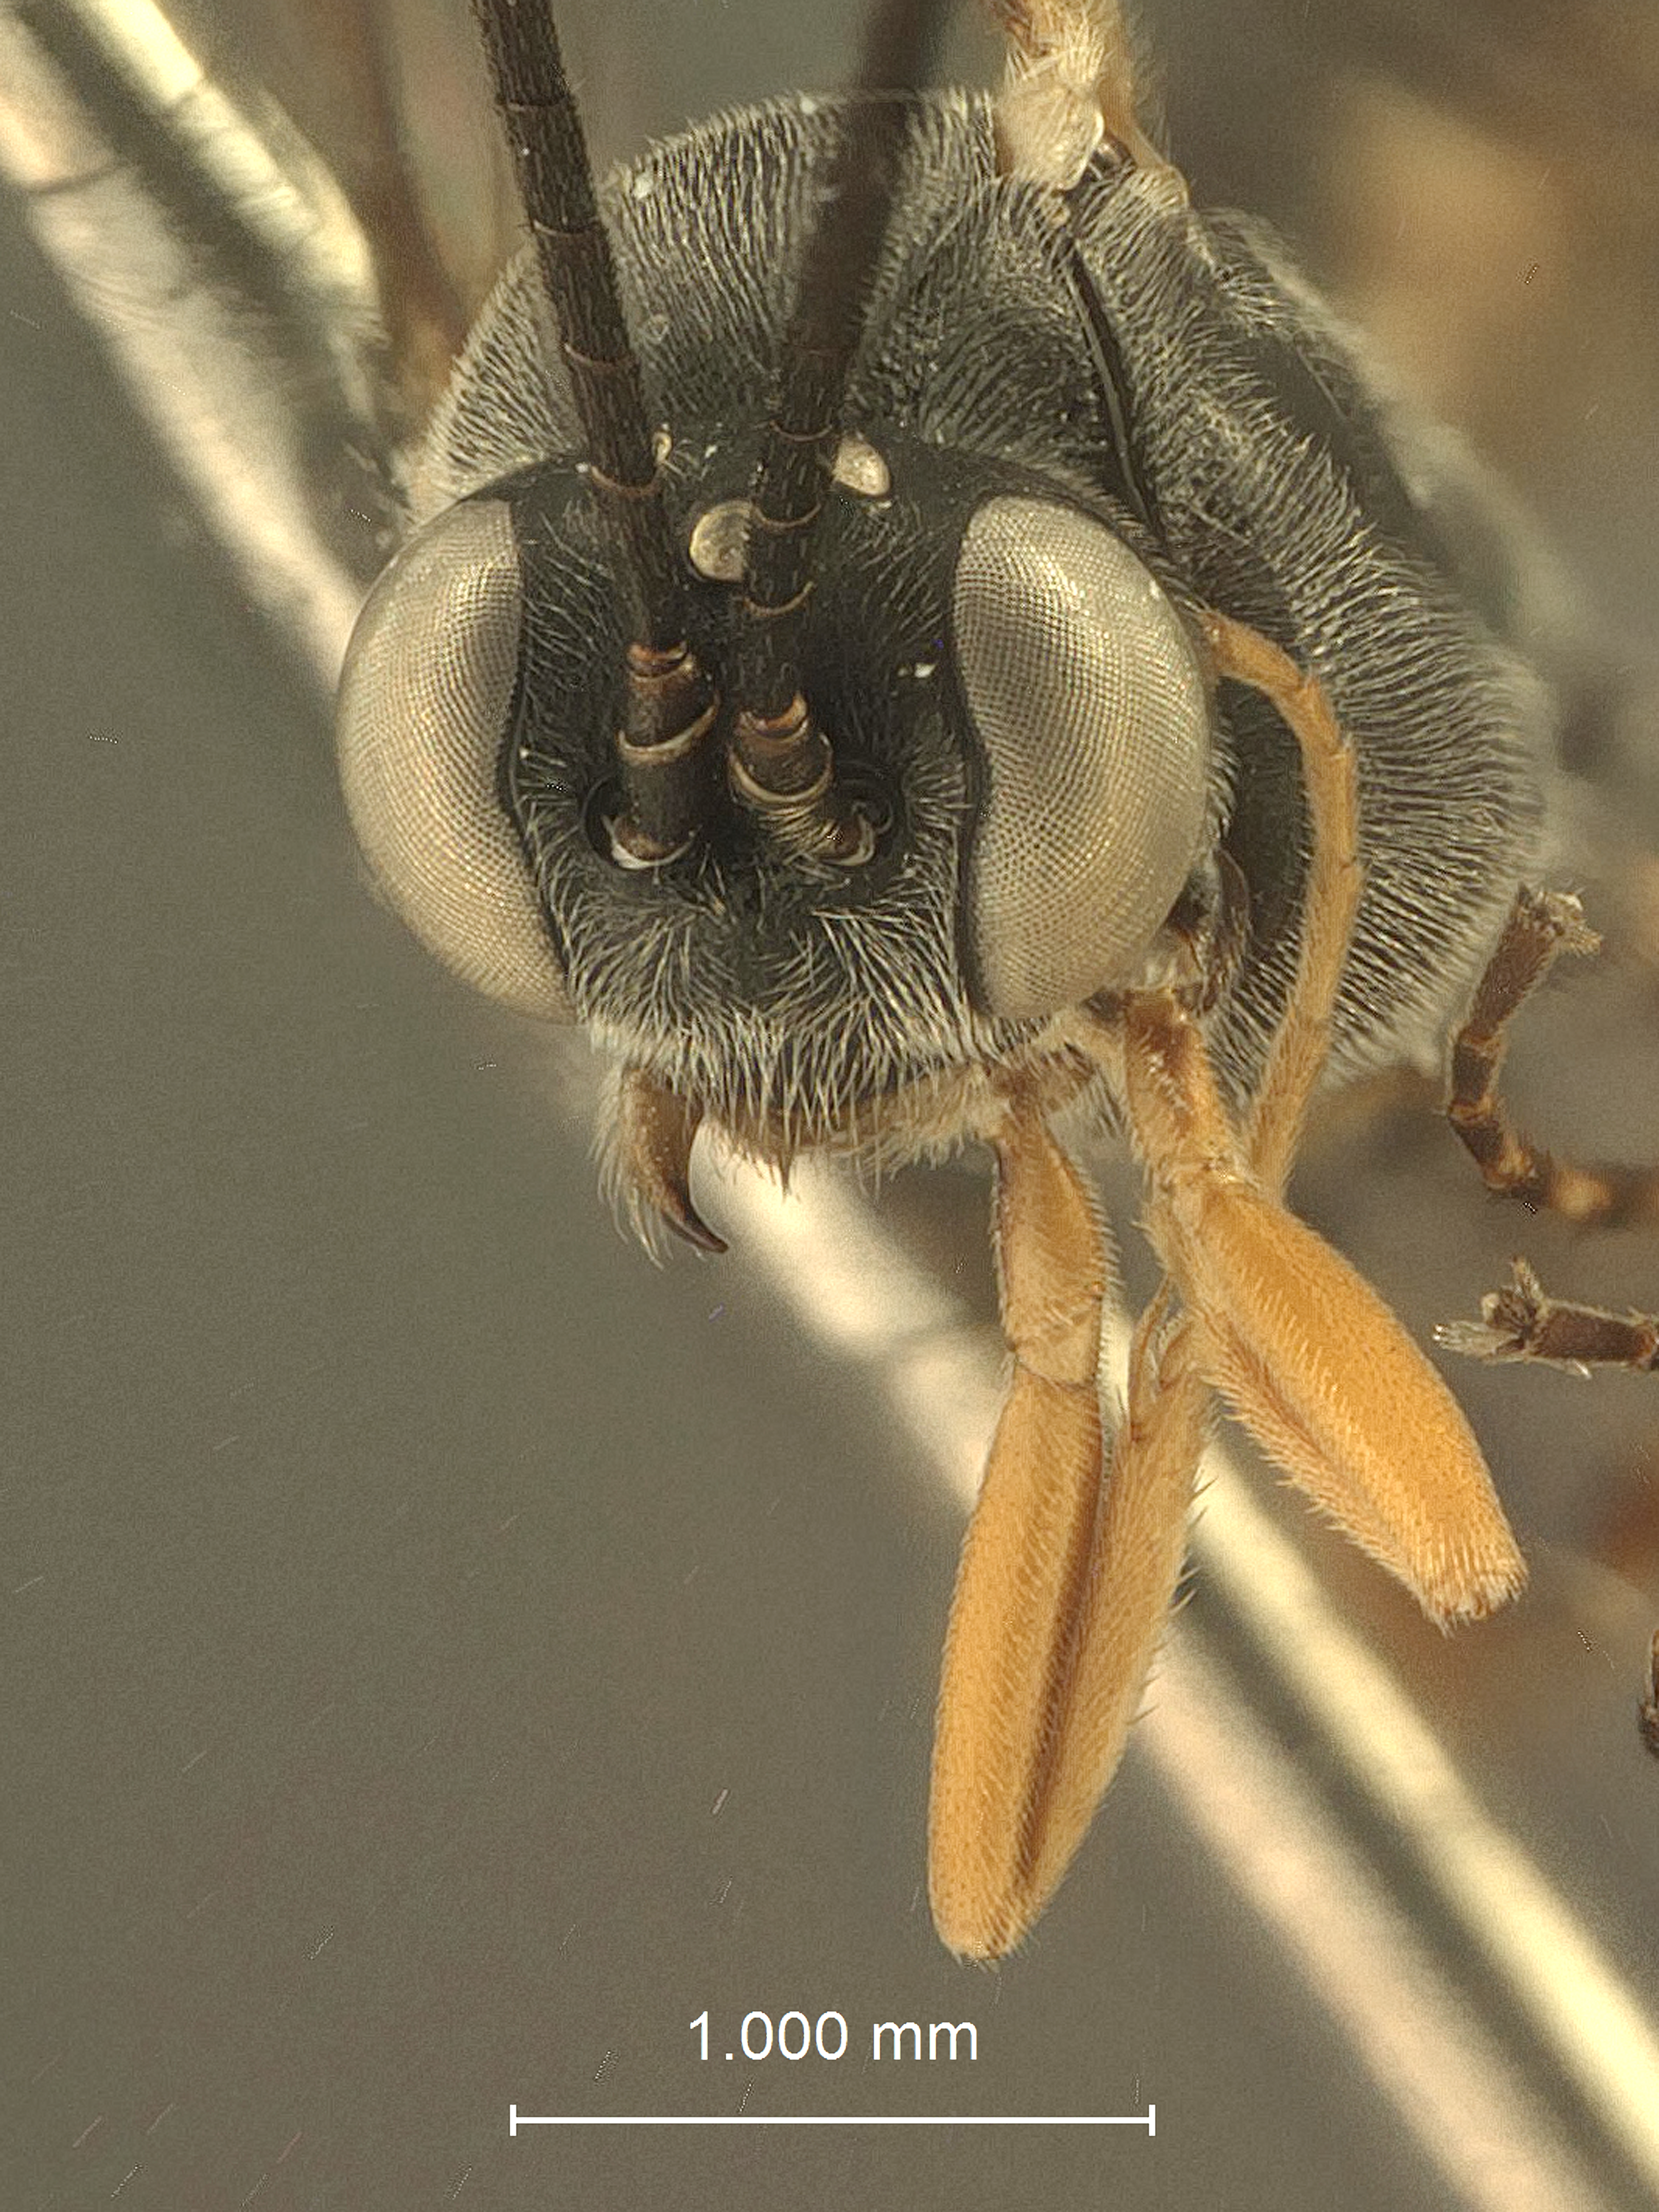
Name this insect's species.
Sinophorus rhyacioniae
